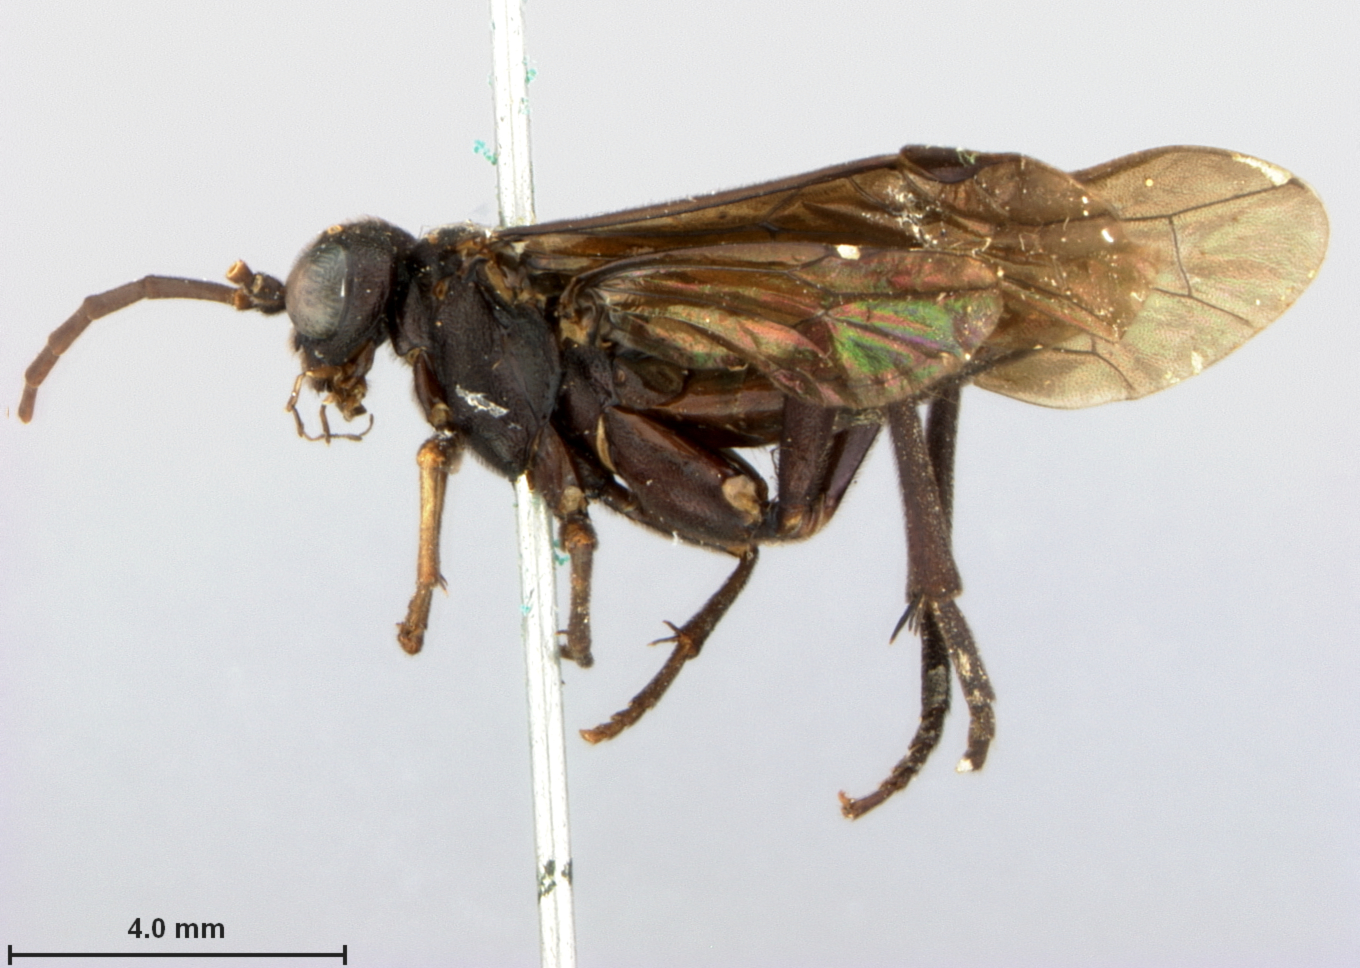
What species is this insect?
Tenthredo atroviolacea
